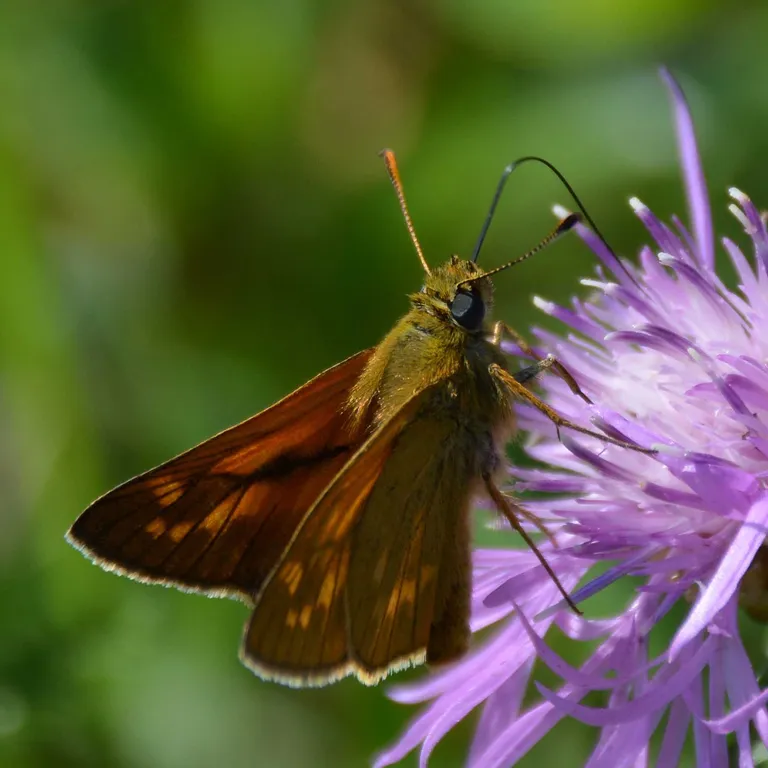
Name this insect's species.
Ochlodes sylvanus (also Ochlodes venata)
